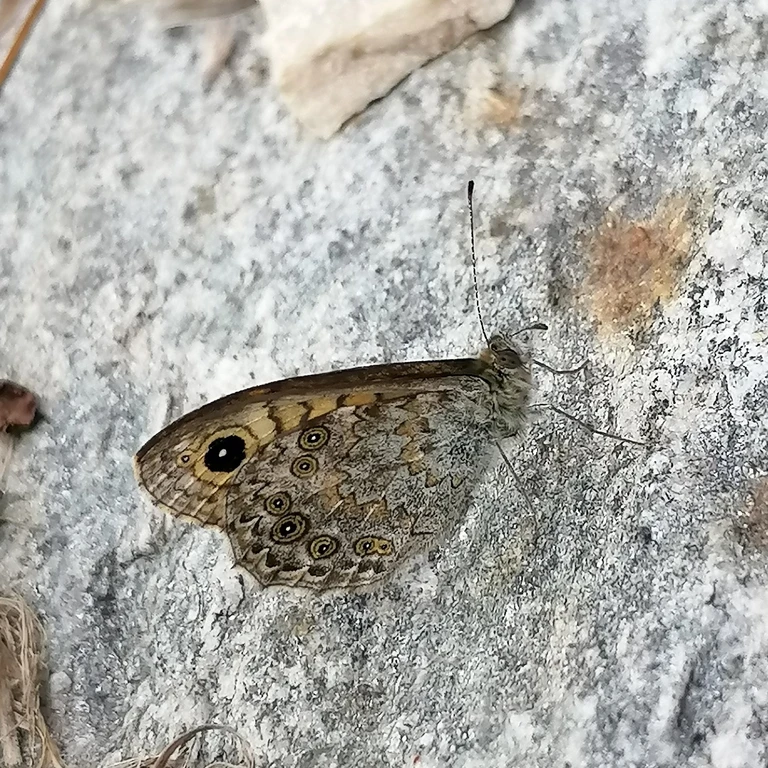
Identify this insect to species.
Lasiommata megera (also Pararge megera)
